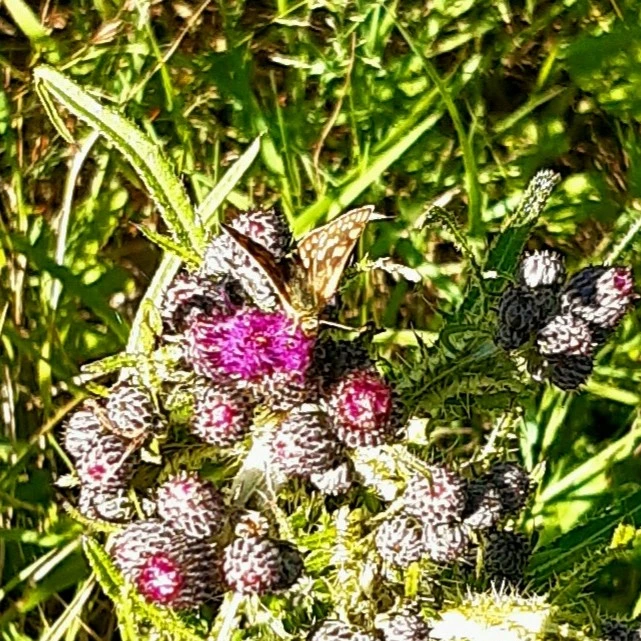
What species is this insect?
Carterocephalus palaemon
